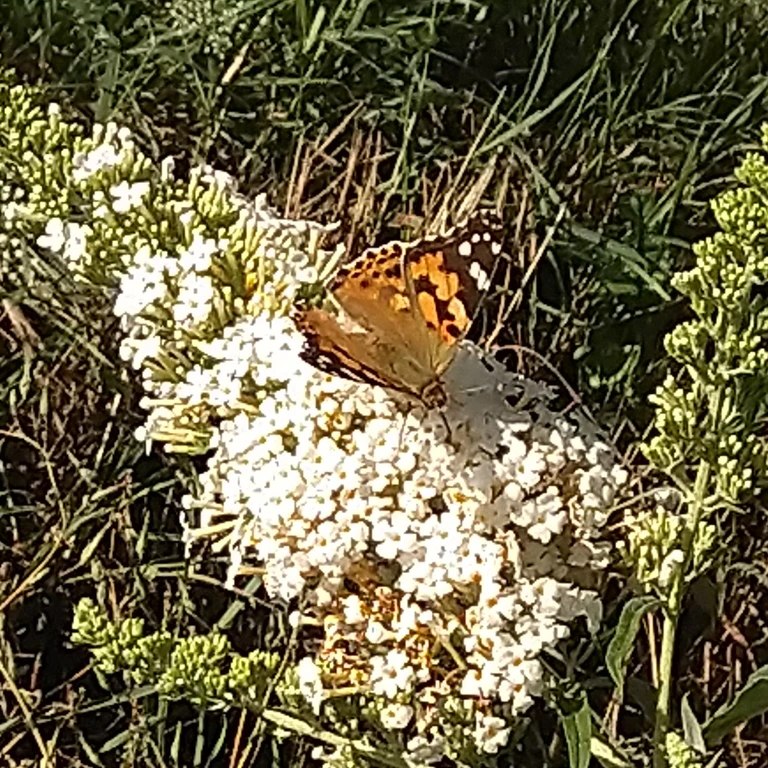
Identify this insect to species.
Vanessa cardui
